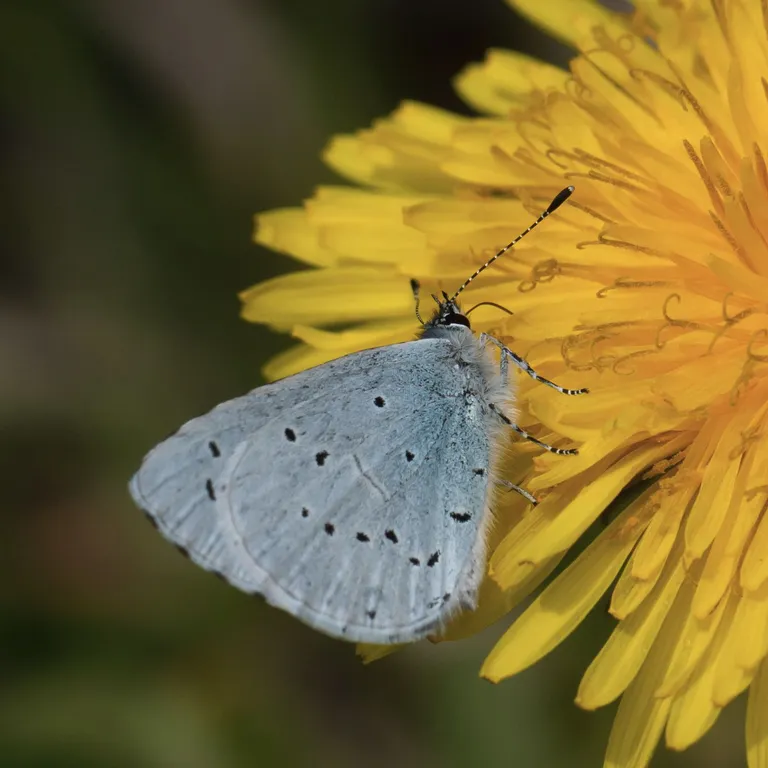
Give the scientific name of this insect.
Celastrina argiolus
